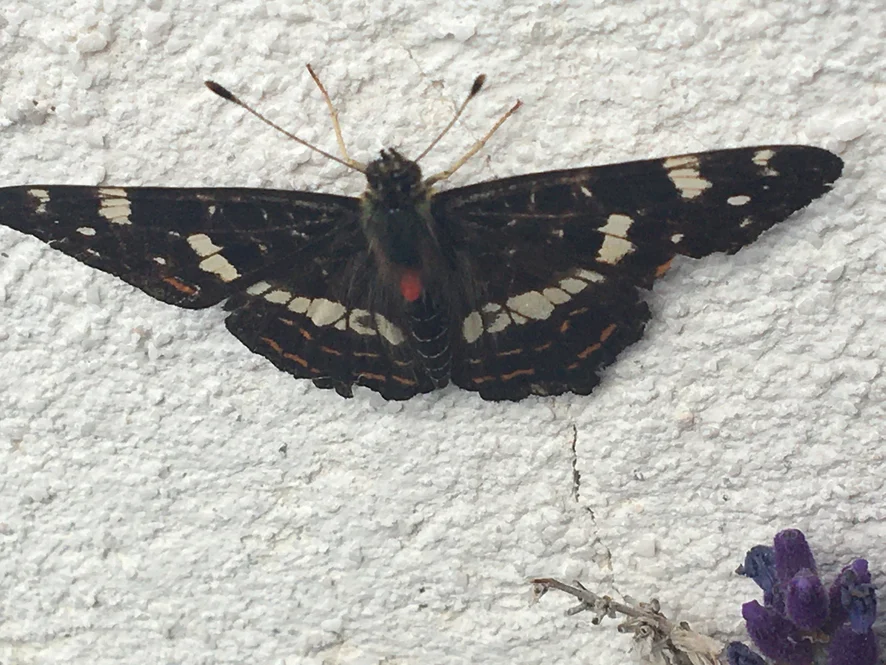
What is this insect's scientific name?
Araschnia levana
